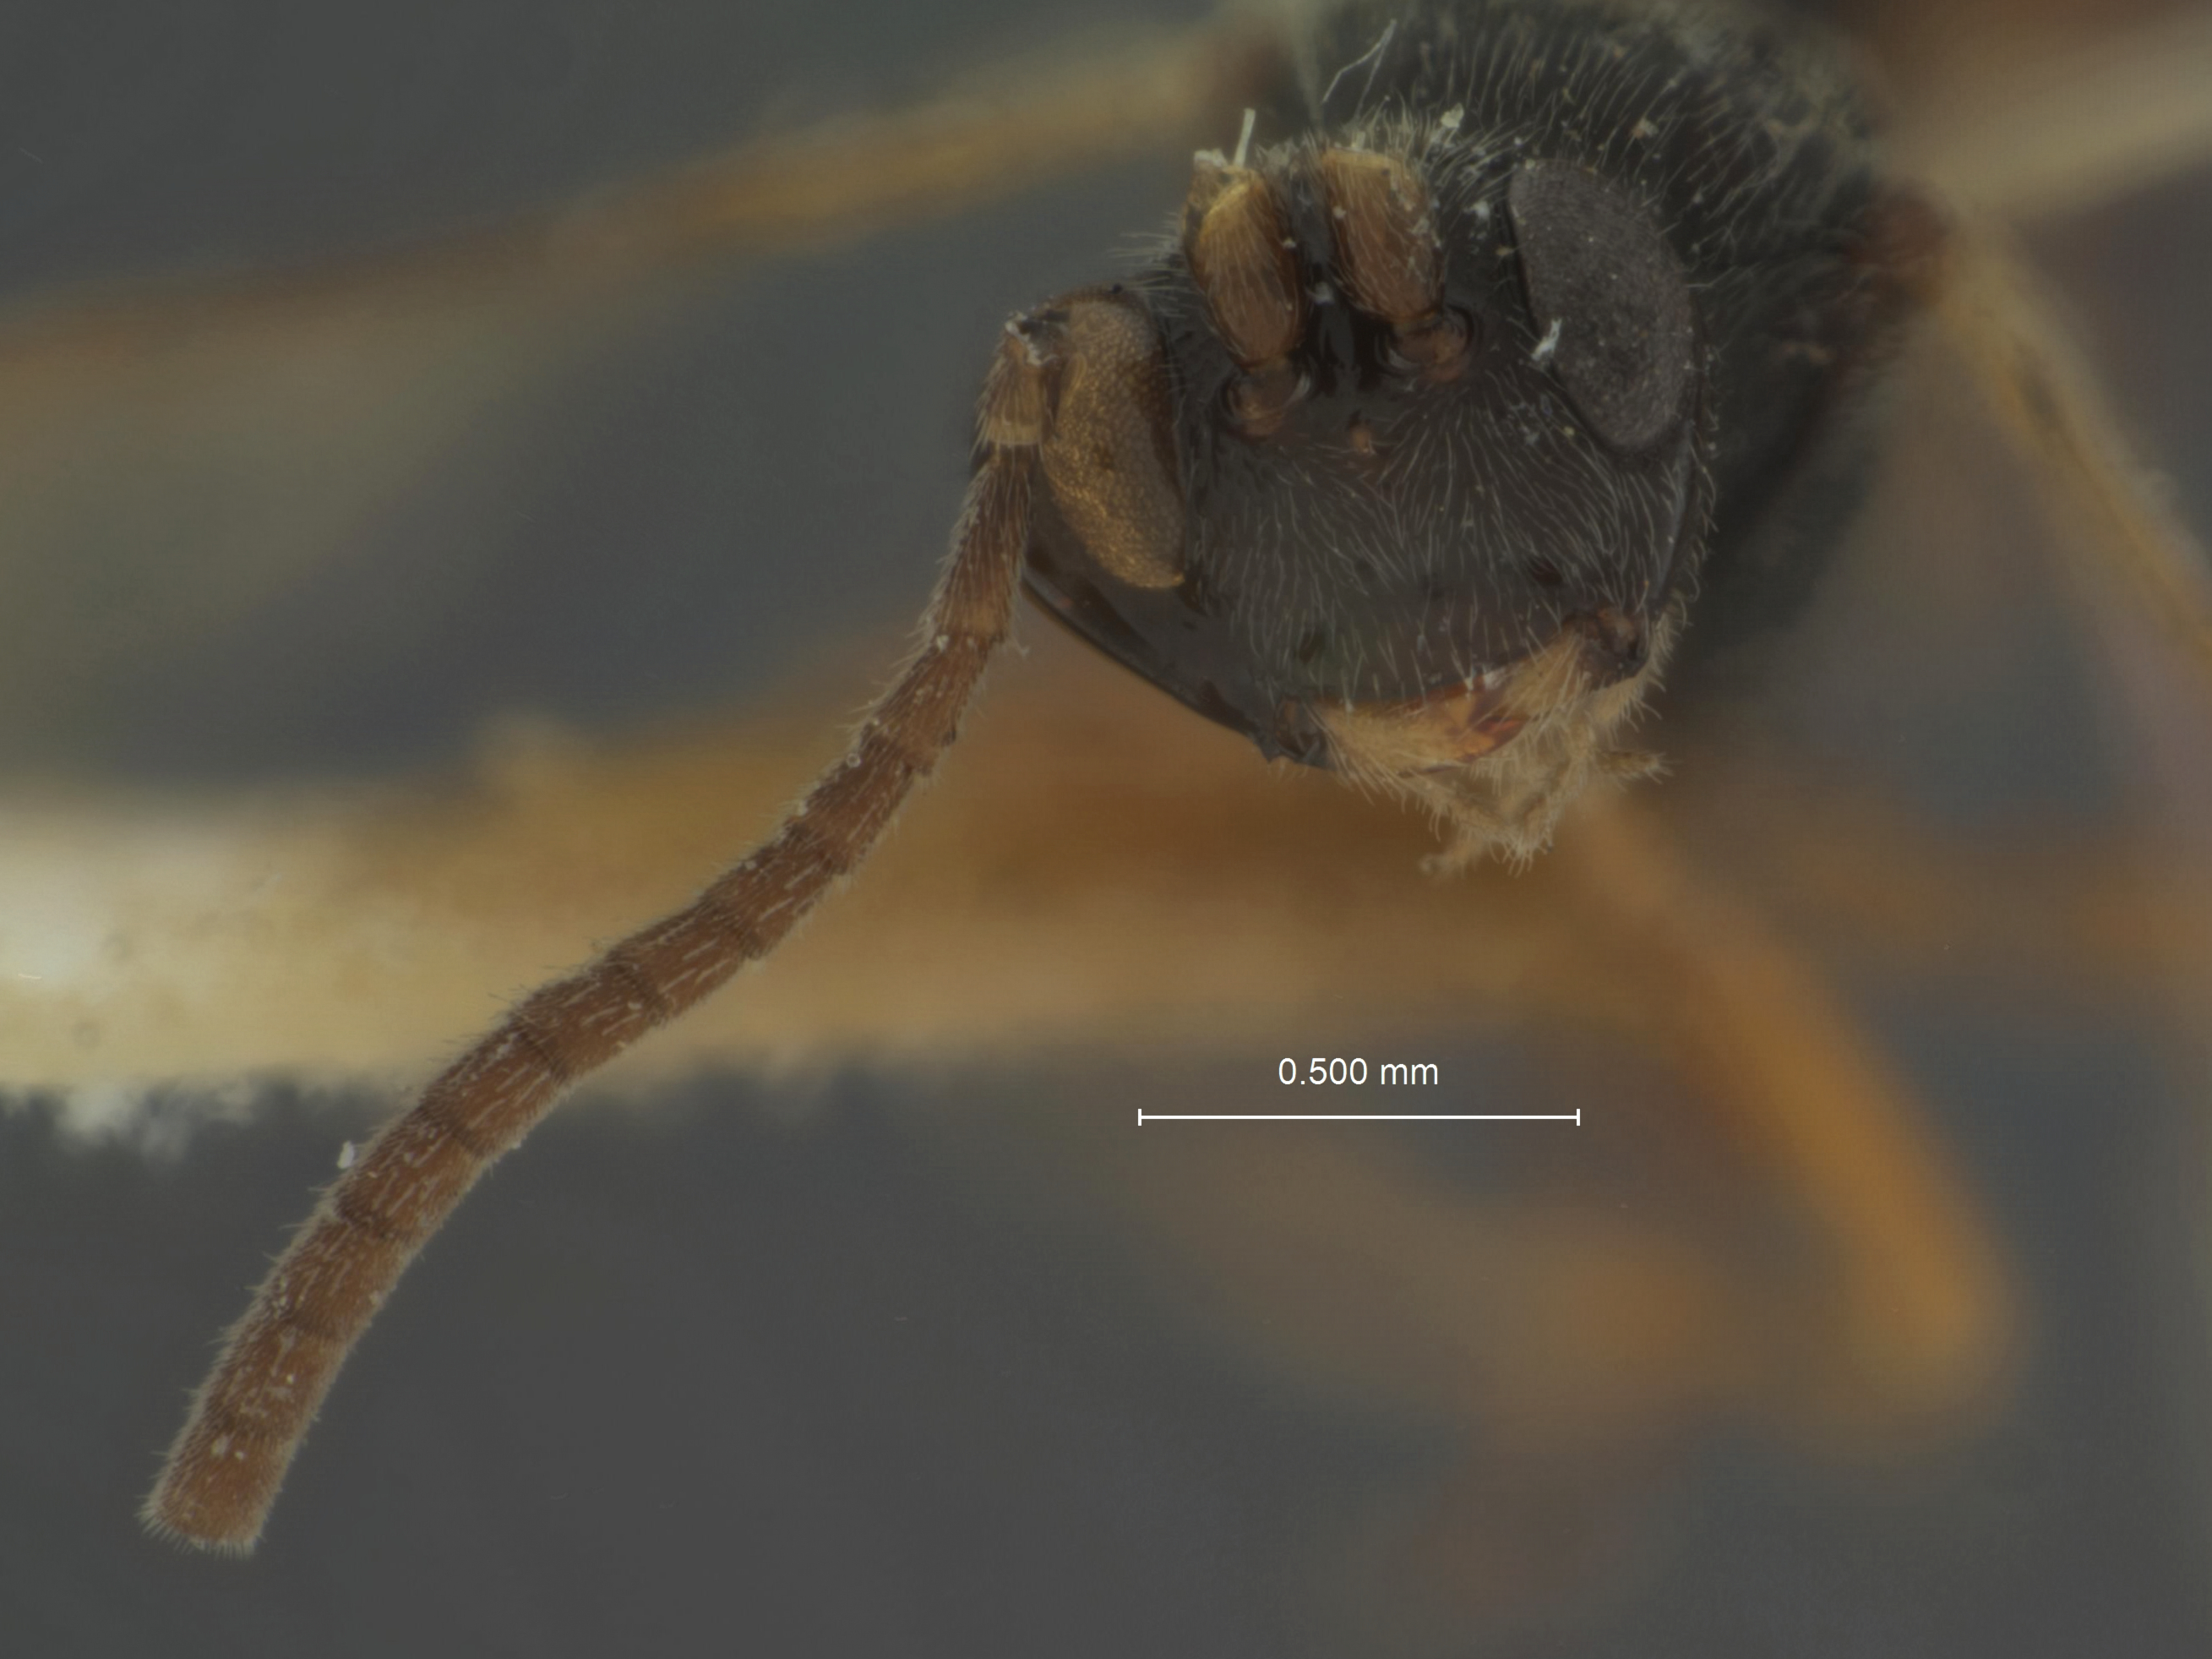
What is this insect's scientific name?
Hedylus crassicornis
